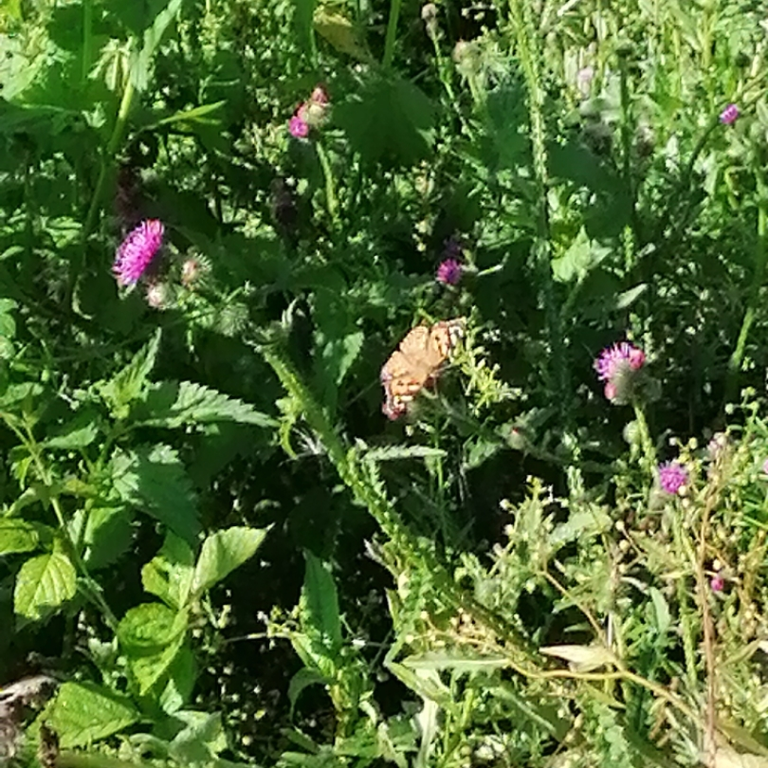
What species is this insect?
Vanessa cardui
